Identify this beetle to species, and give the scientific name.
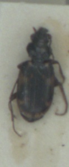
Bembidion varium
